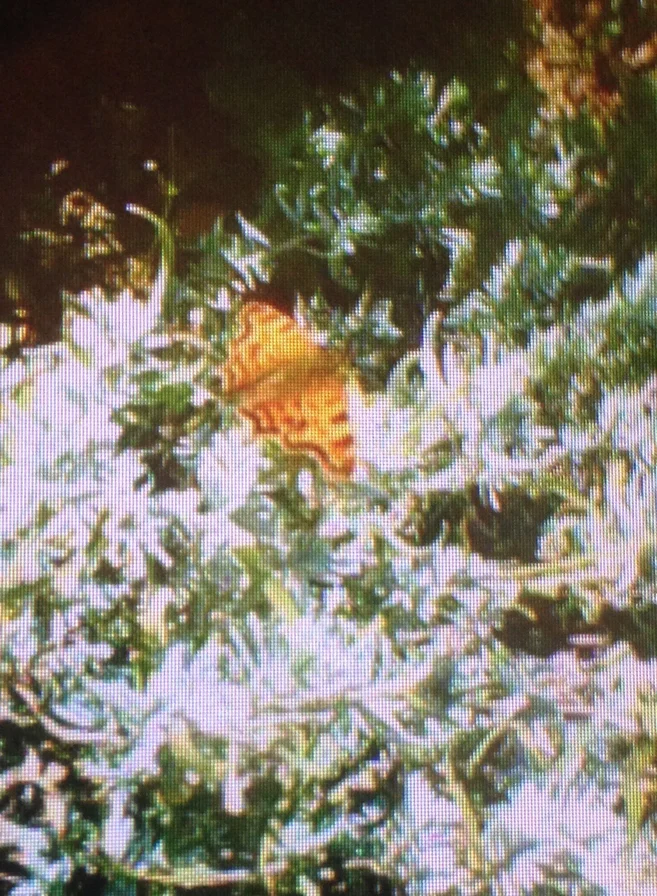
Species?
Polygonia c-album
